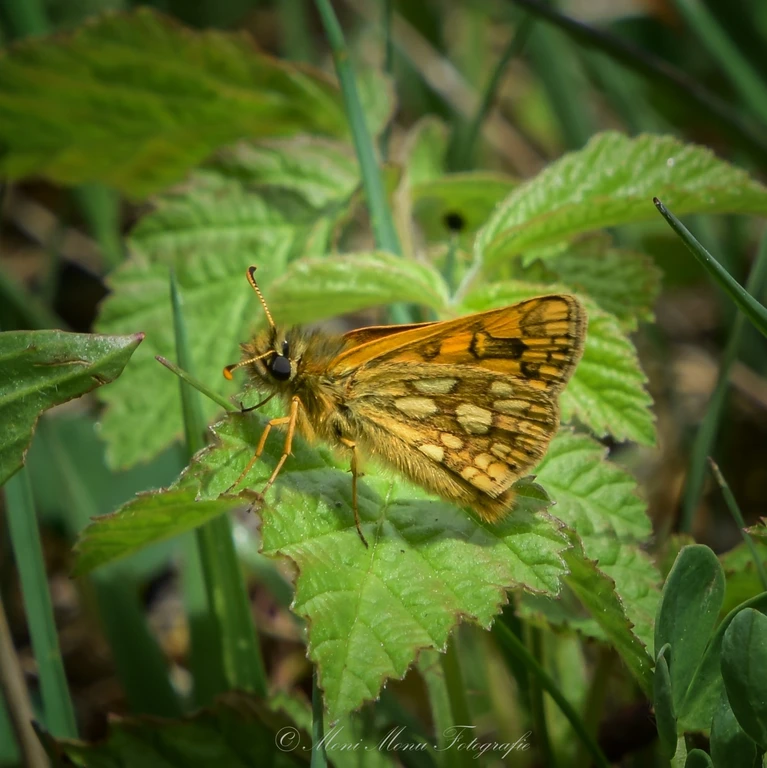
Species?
Carterocephalus palaemon
